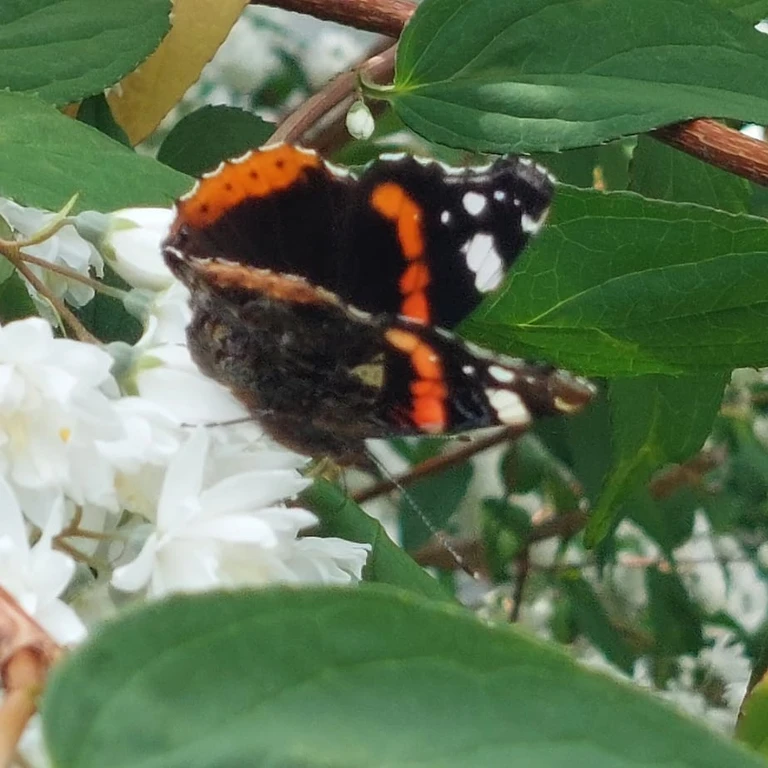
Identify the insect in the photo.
Vanessa atalanta
